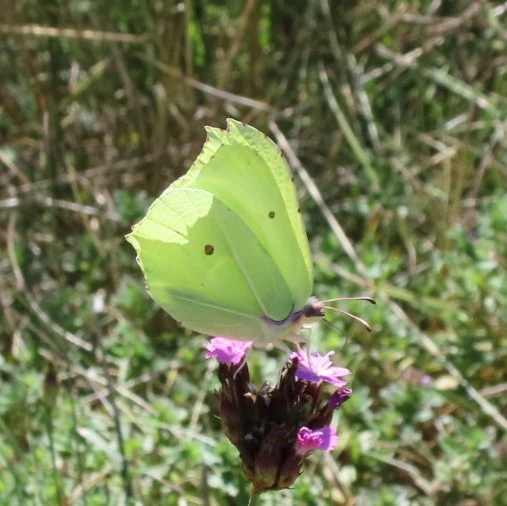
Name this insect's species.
Gonepteryx rhamni
